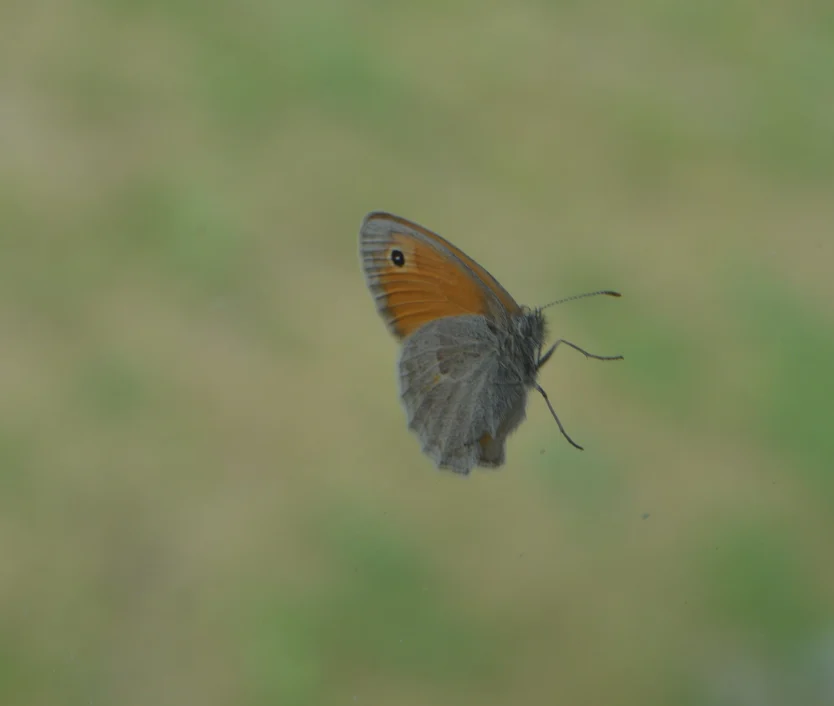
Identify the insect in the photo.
Coenonympha pamphilus
